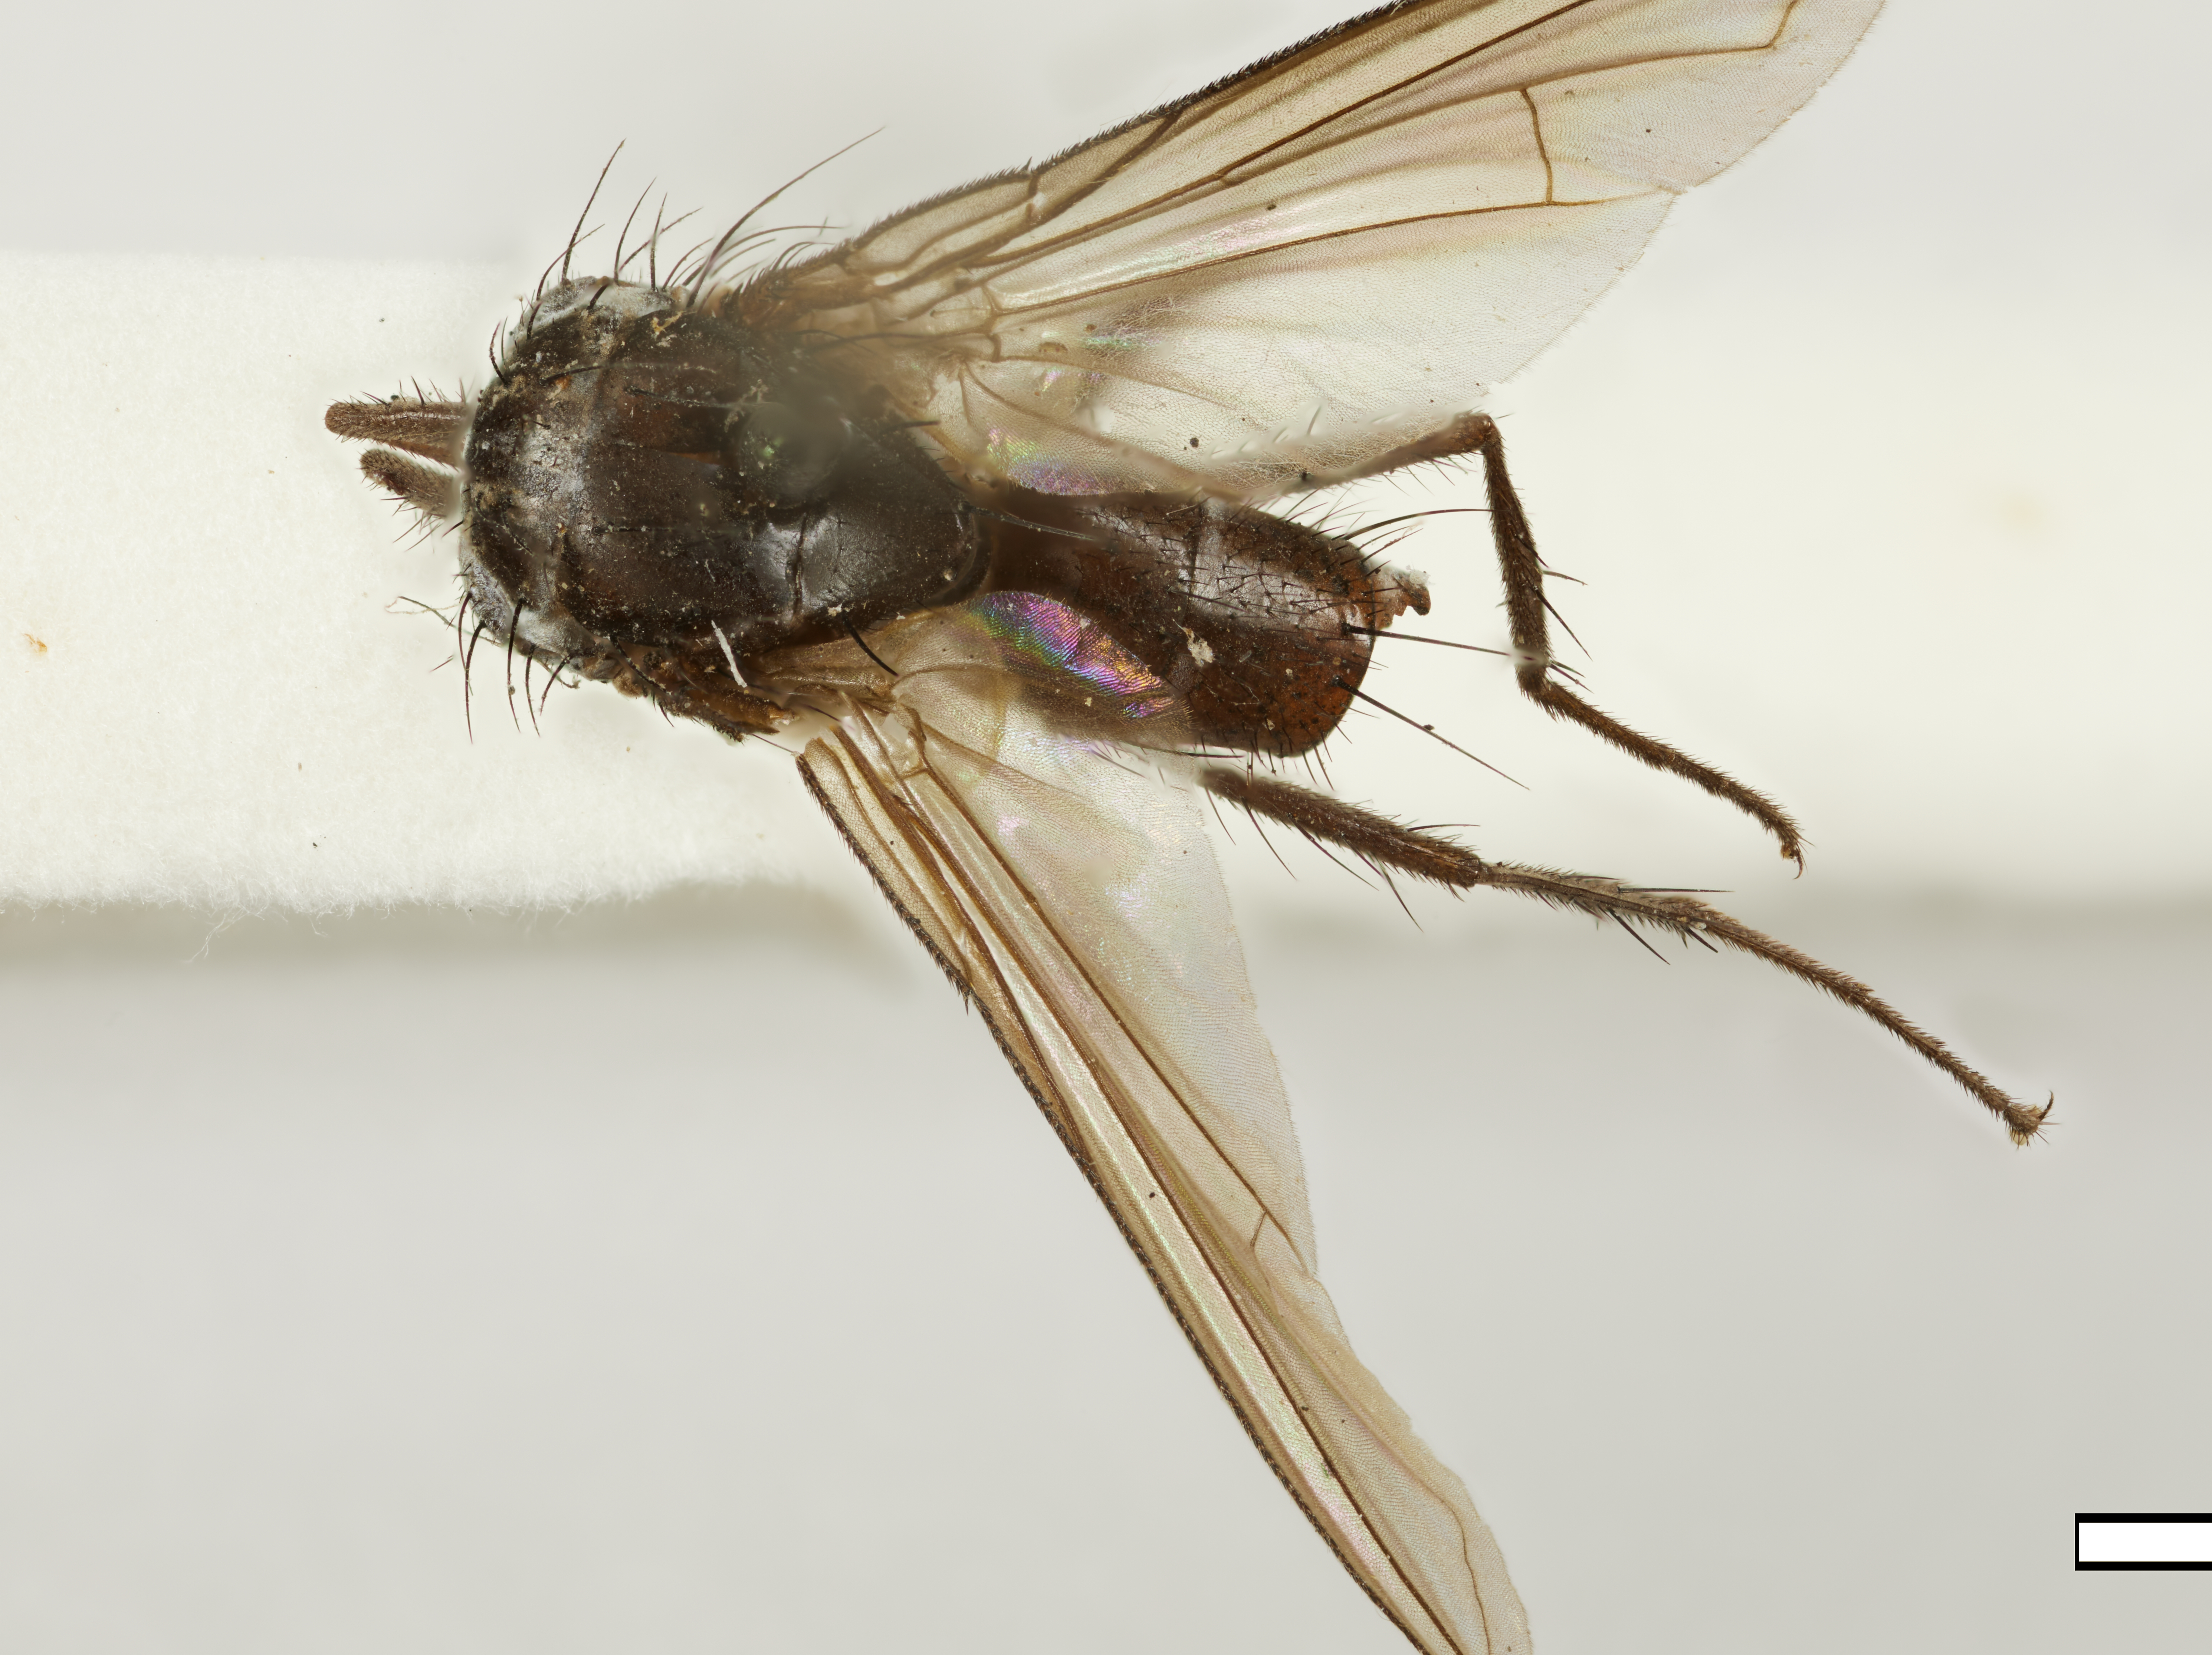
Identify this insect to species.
Arrhinodexia atrata
